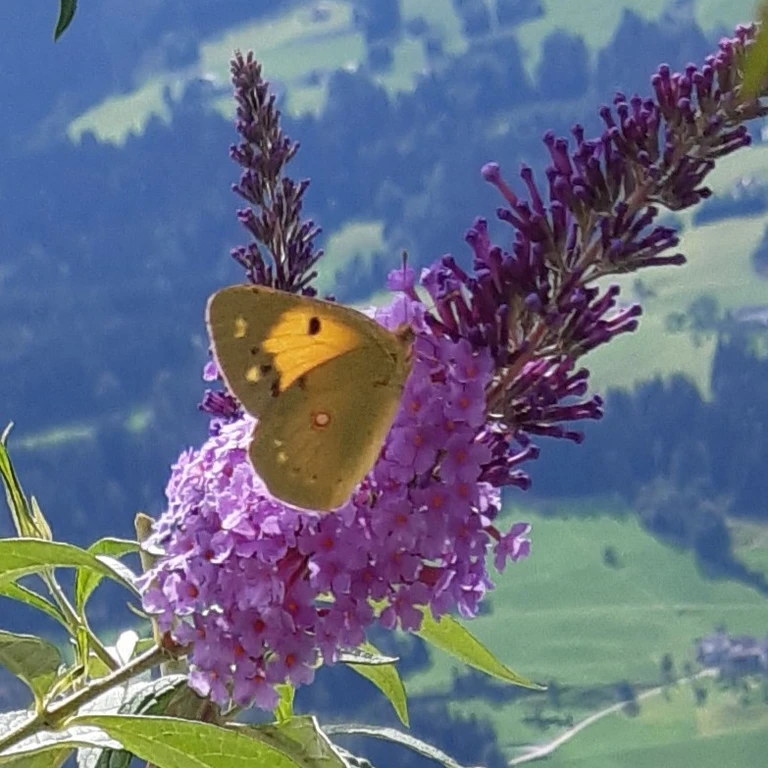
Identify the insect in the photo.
Colias croceus
